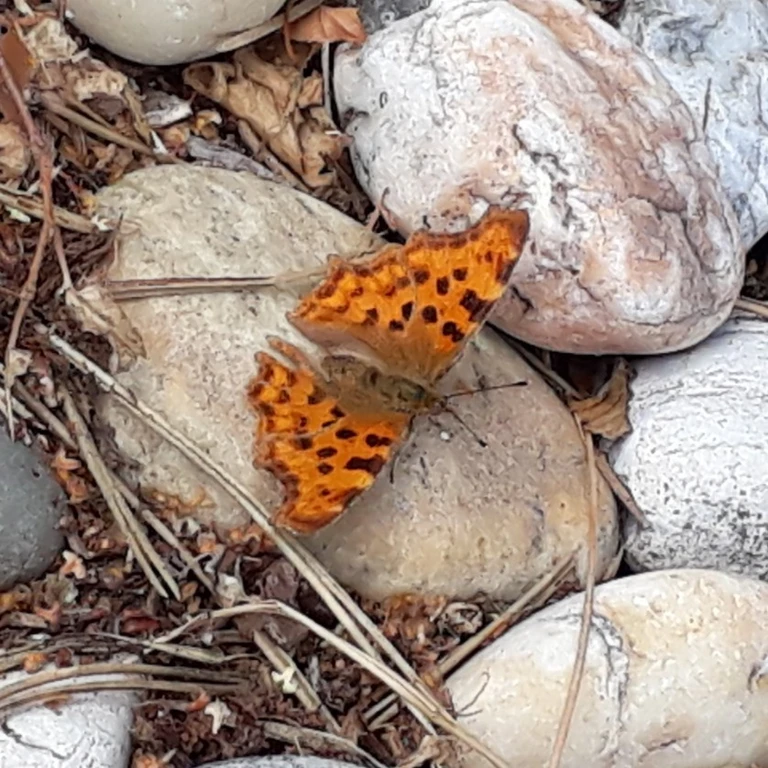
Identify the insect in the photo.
Polygonia c-album
